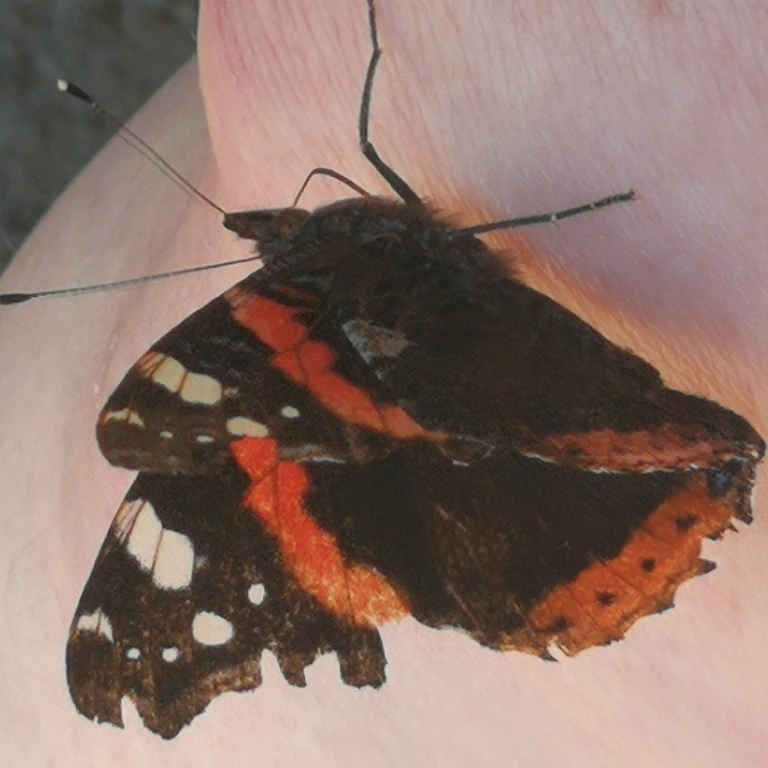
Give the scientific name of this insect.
Vanessa atalanta
